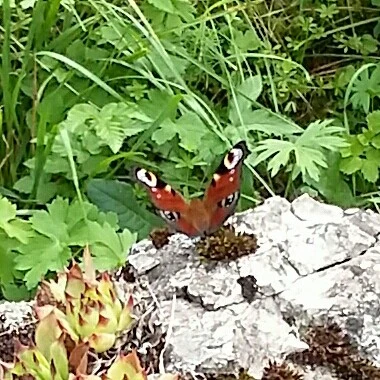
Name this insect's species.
Aglais io
